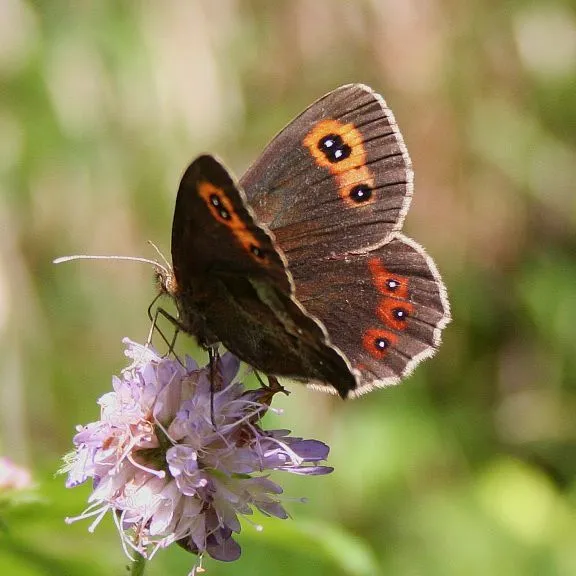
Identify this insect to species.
Erebia aethiops
